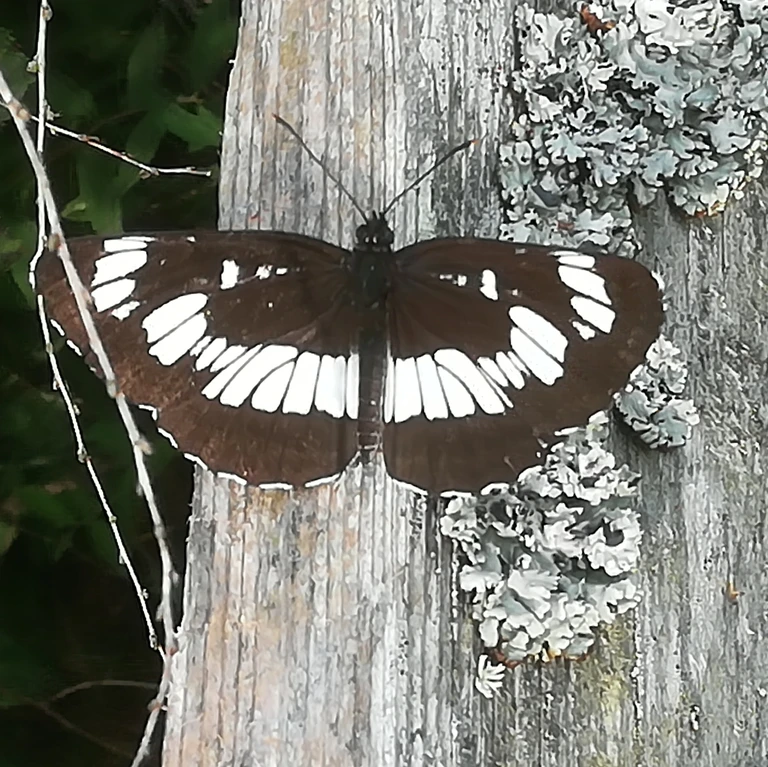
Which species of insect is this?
Neptis rivularis
